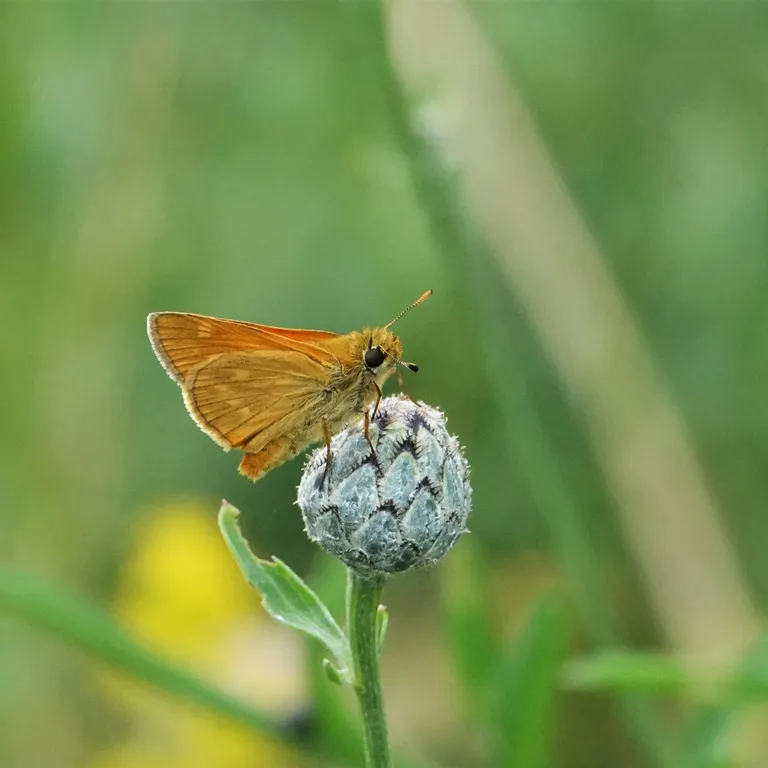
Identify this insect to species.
Ochlodes sylvanus (also Ochlodes venata)
